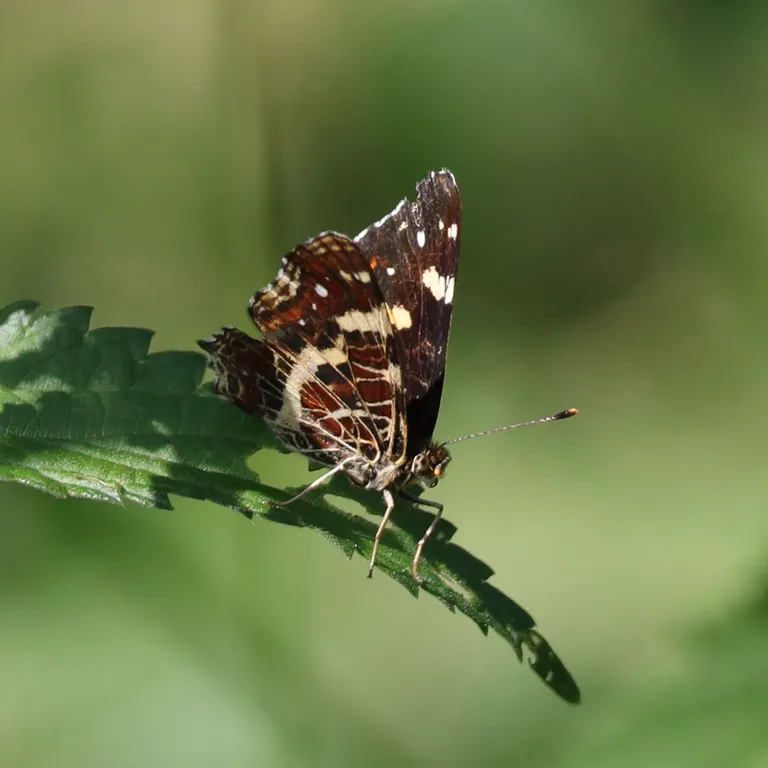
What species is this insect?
Araschnia levana
